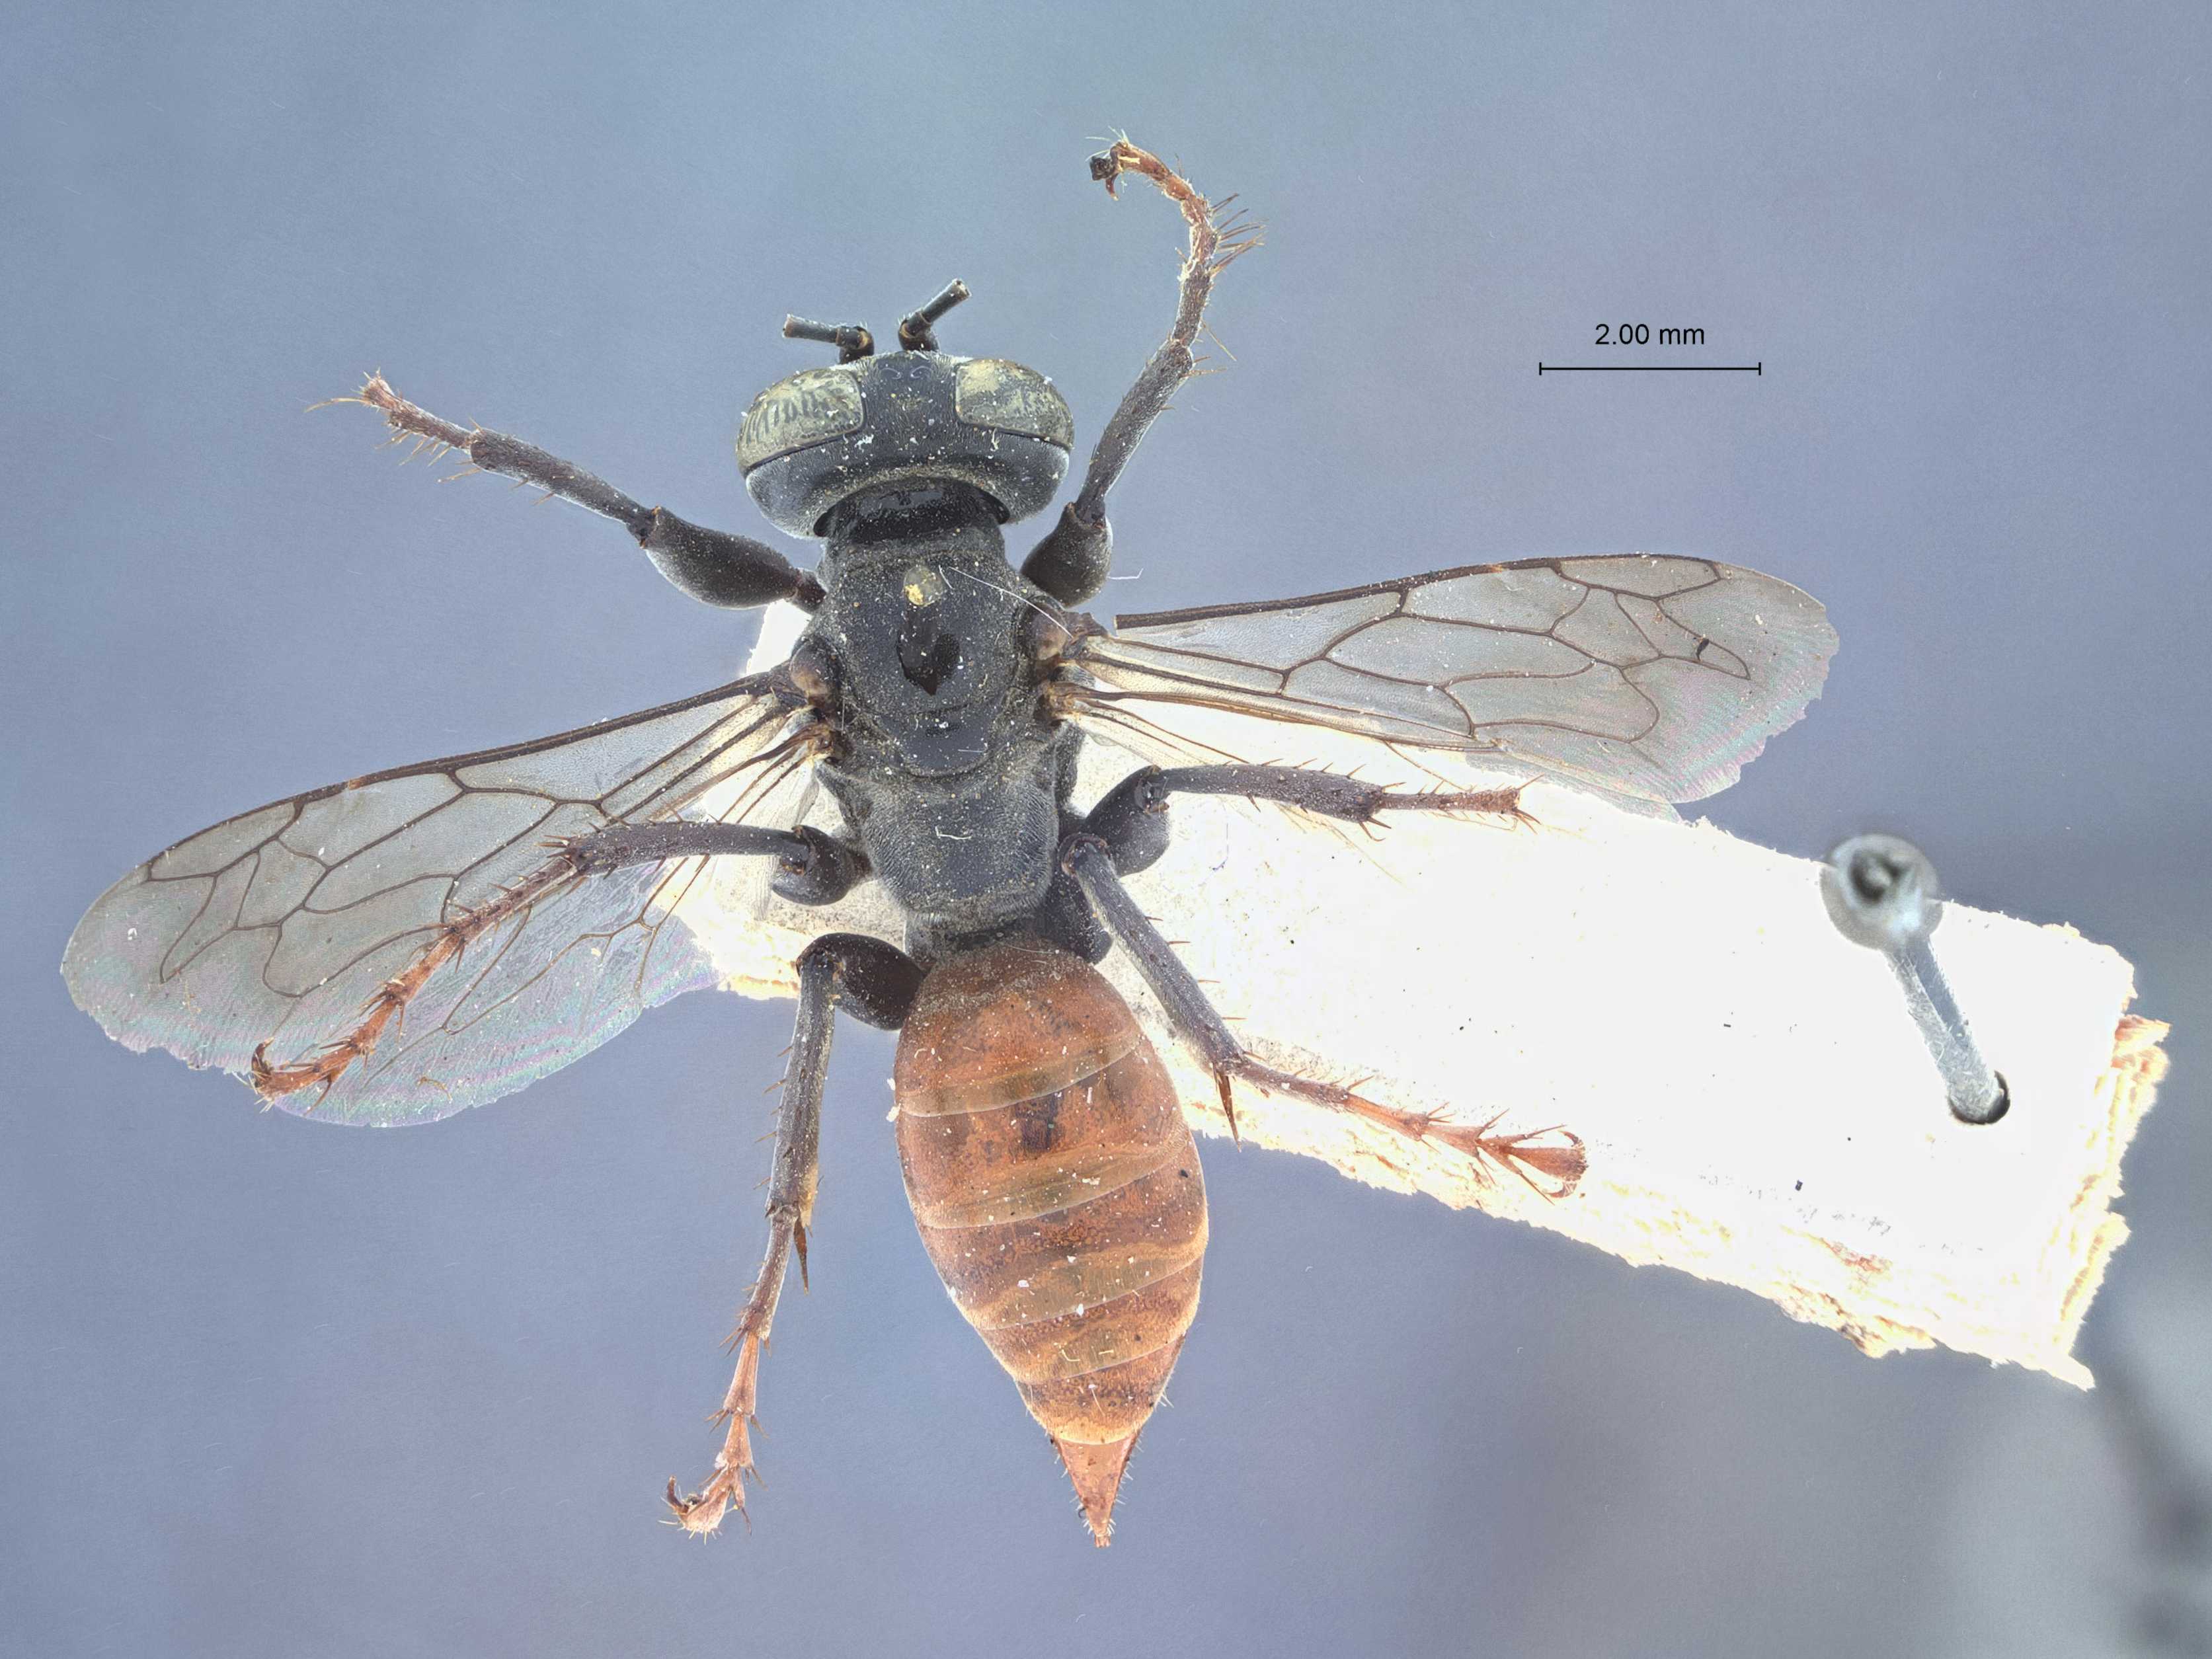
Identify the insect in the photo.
Tachysphex eldoradensis
